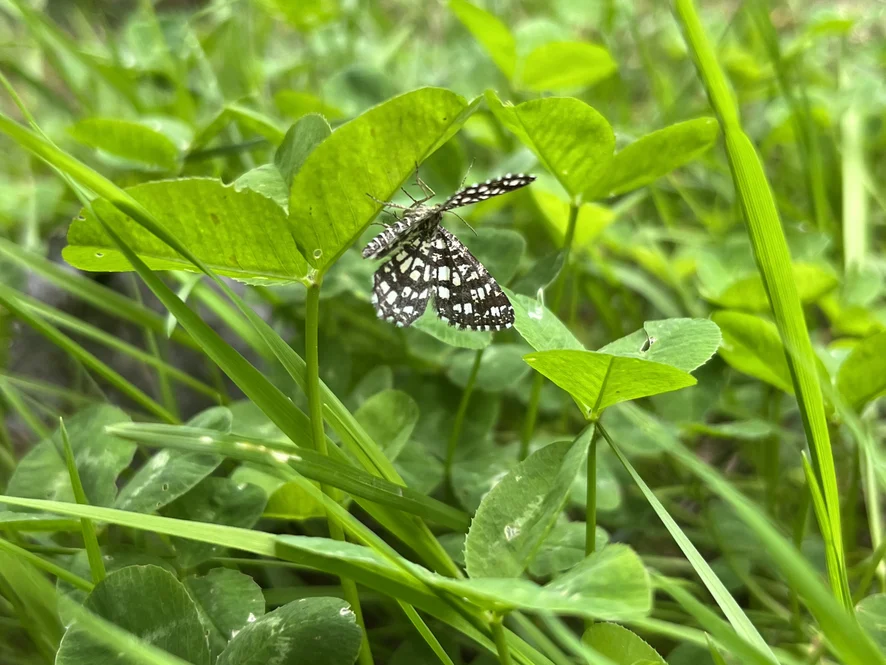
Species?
Chiasmia clathrata
